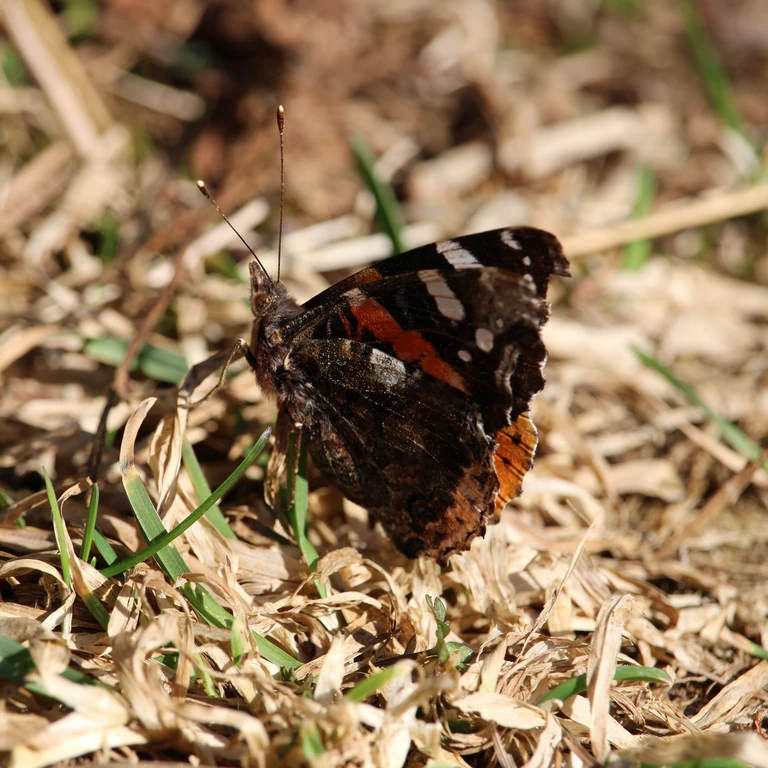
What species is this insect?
Vanessa atalanta
